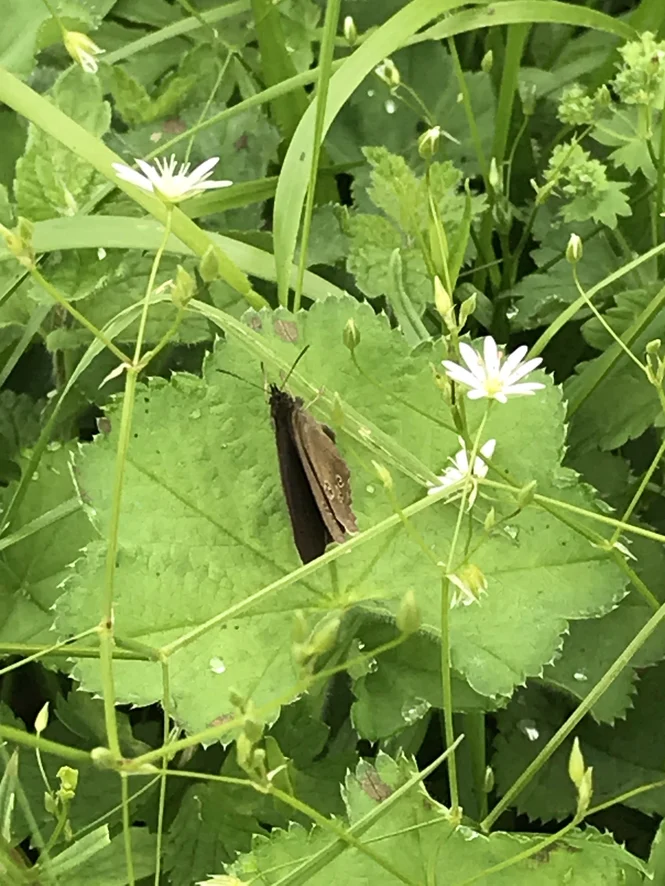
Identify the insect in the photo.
Aphantopus hyperantus
